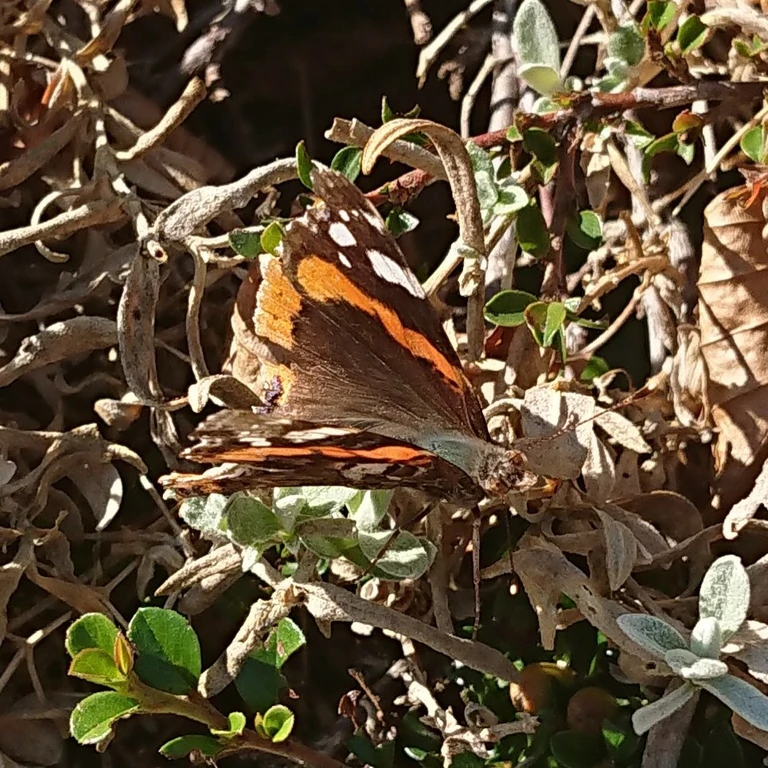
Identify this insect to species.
Vanessa atalanta
